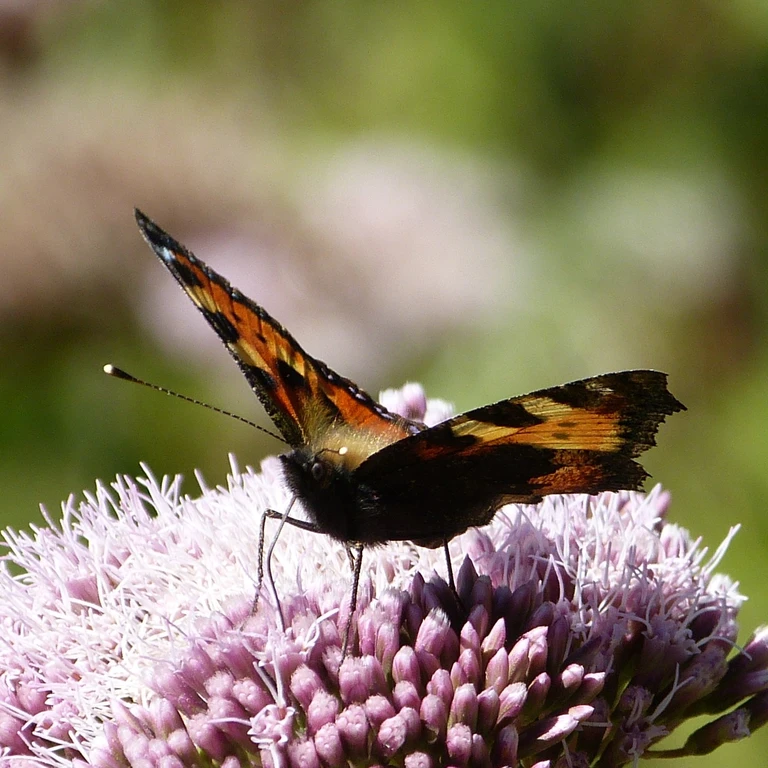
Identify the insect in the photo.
Aglais urticae
